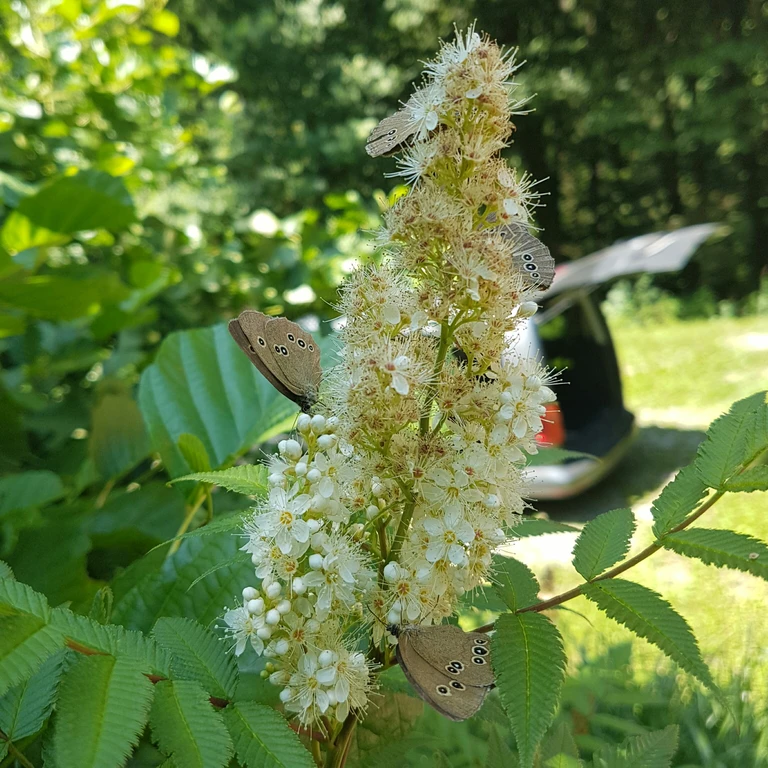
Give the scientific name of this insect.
Aphantopus hyperantus
